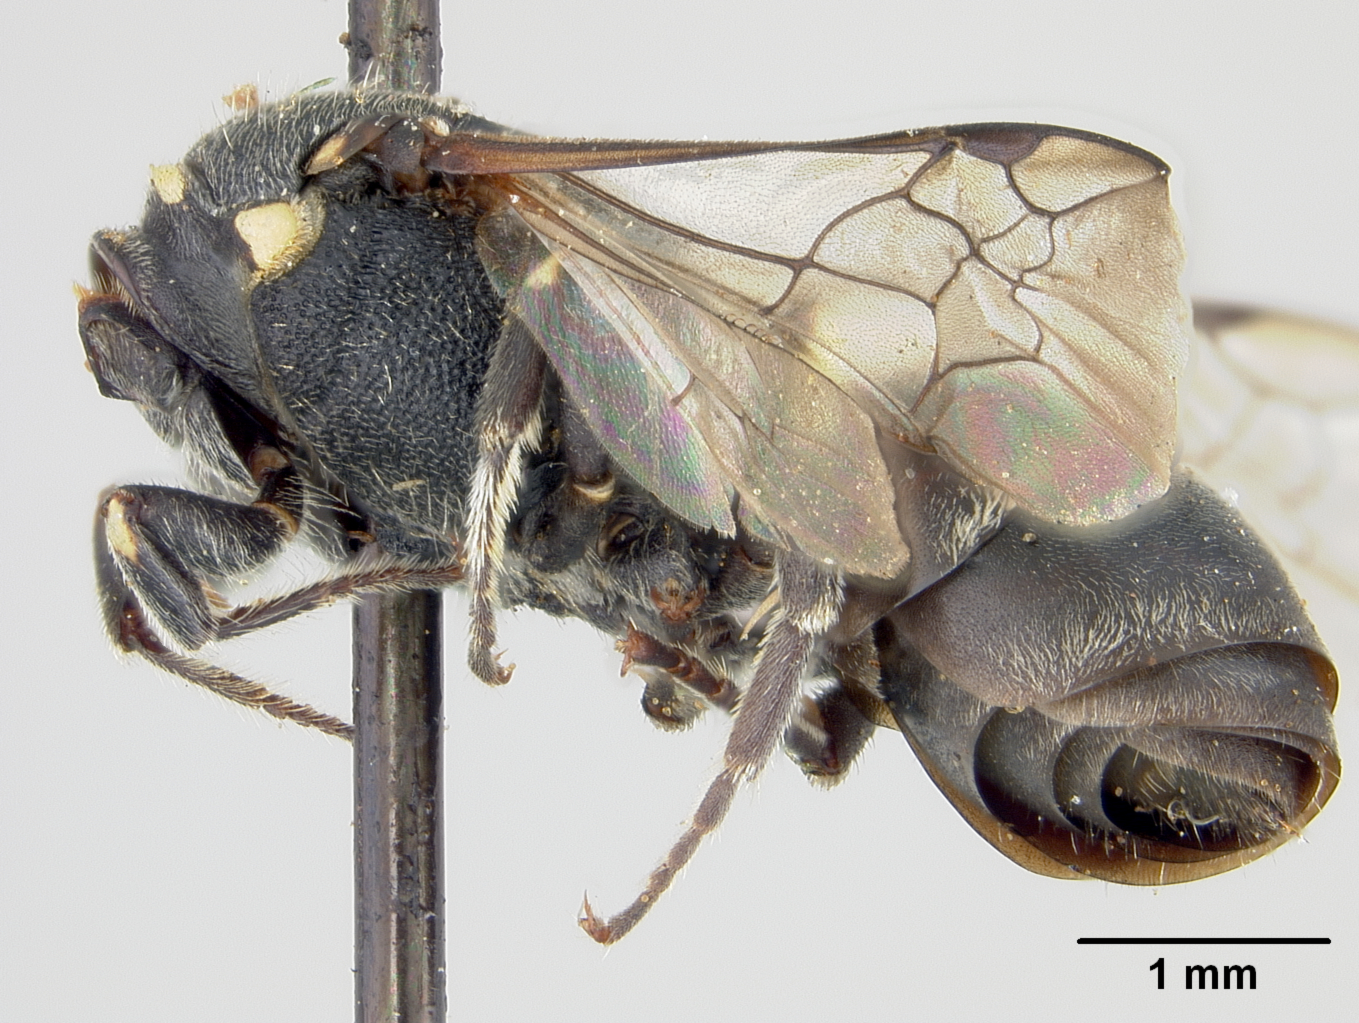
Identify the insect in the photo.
Prosopis transvittata
